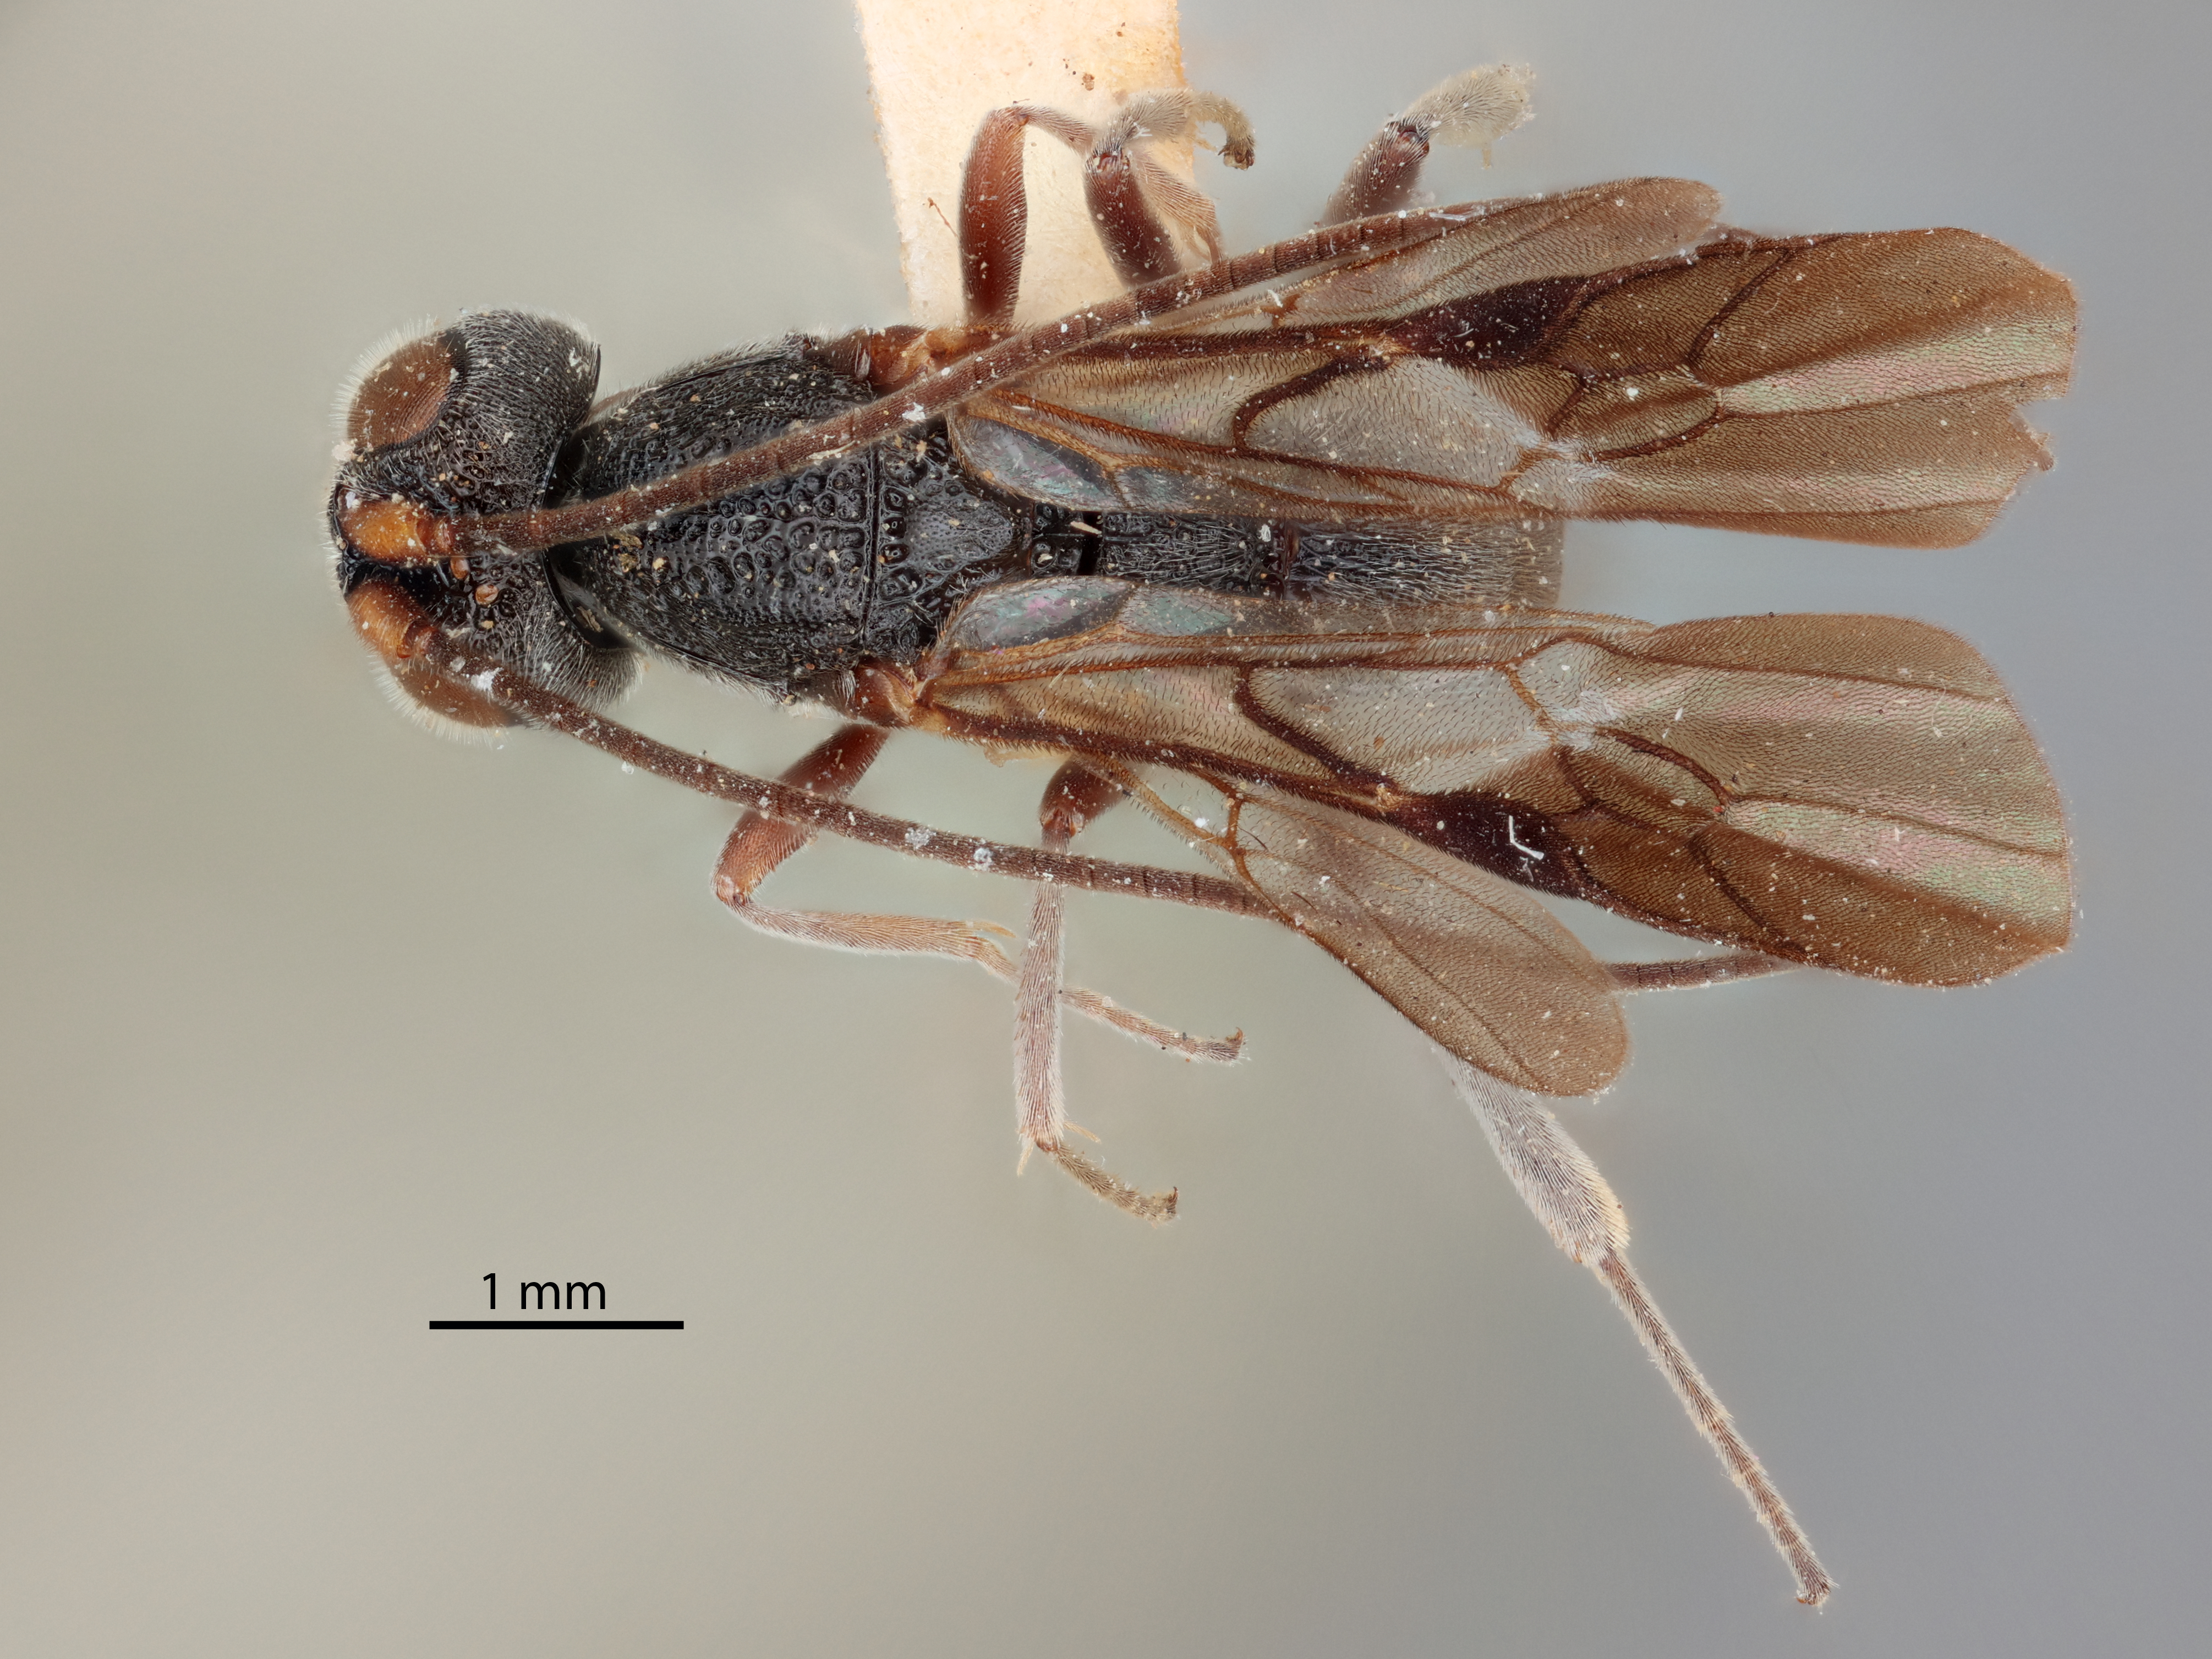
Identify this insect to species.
Cubochelonus tagalicus
